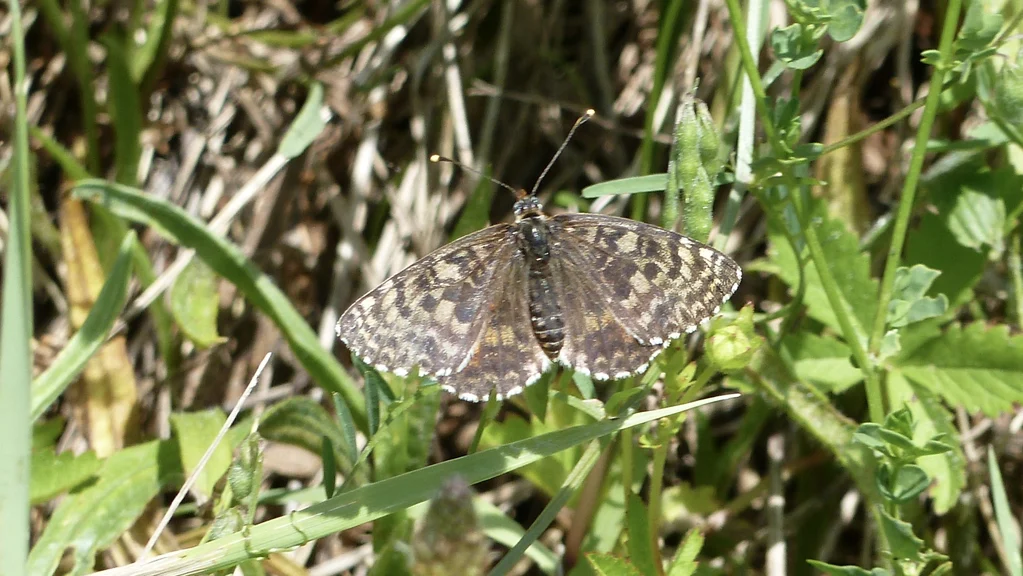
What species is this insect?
Melitaea didyma
